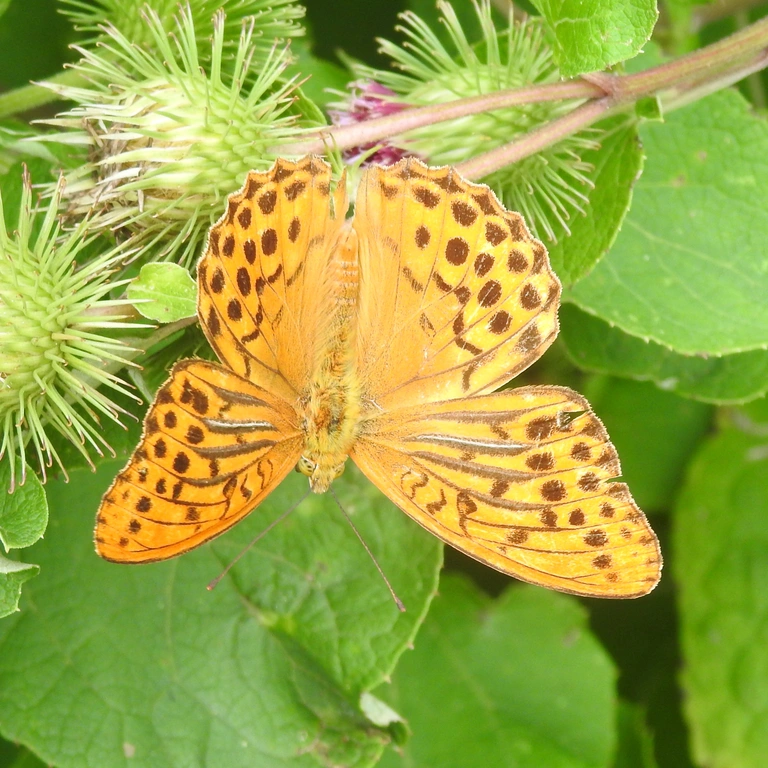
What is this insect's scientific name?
Argynnis paphia
